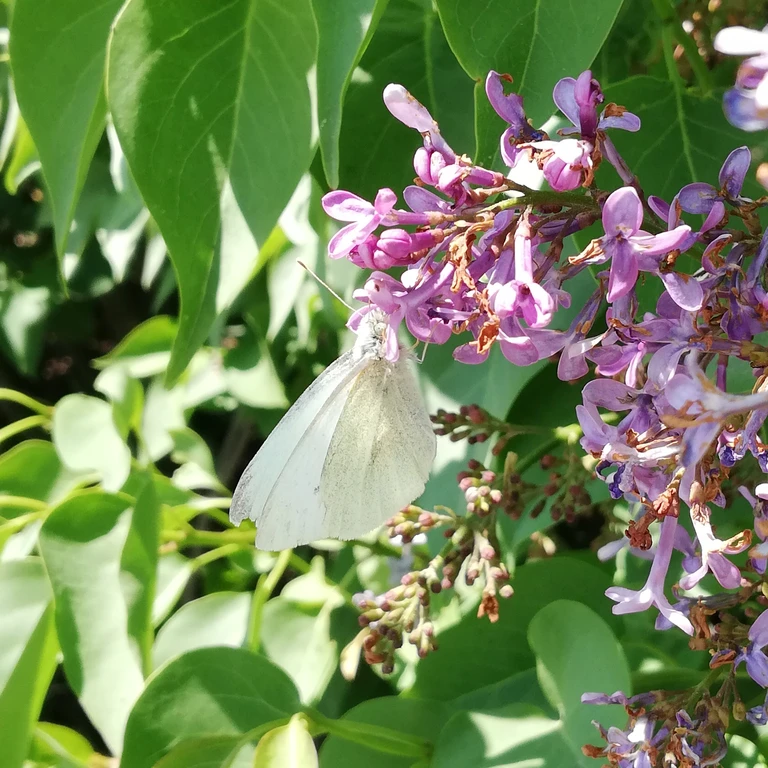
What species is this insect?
Pieris rapae
